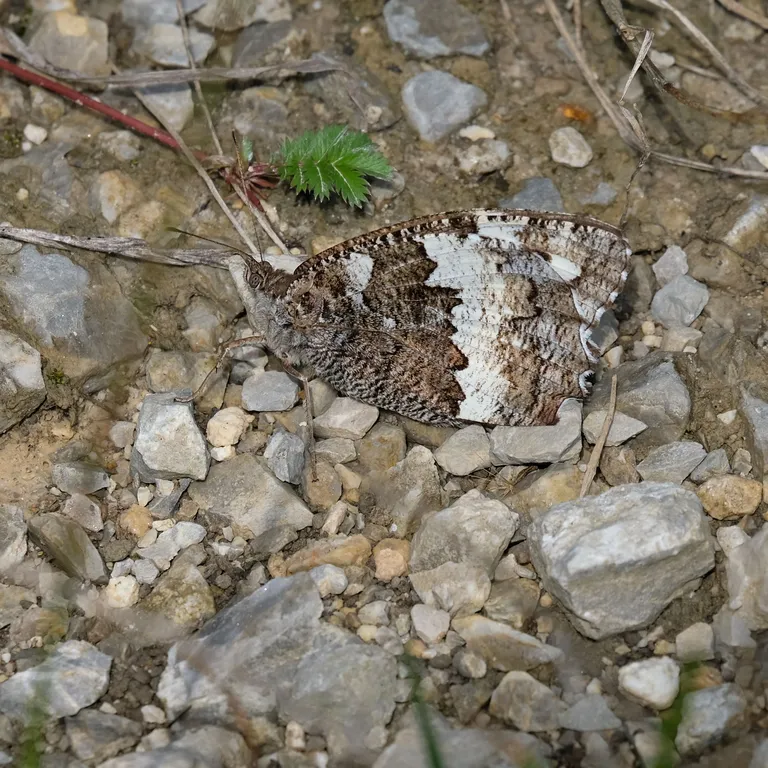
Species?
Brintesia circe
